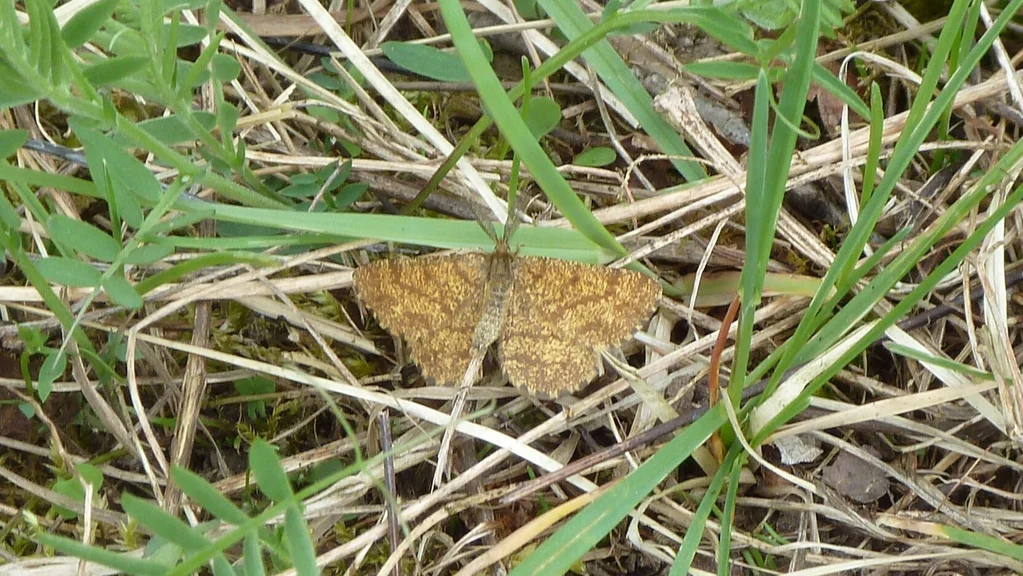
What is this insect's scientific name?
Ematurga atomaria
